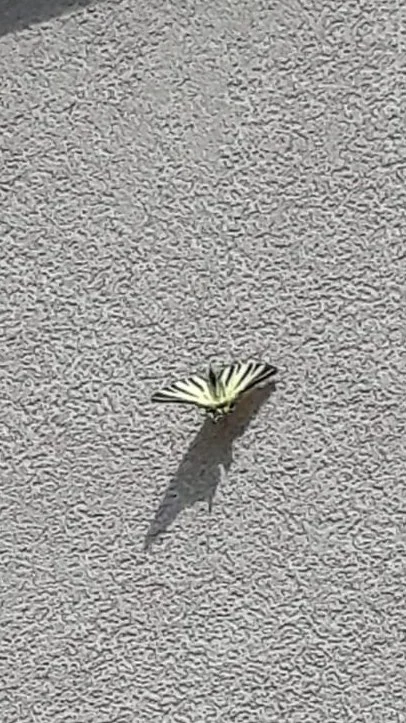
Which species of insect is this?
Iphiclides podalirius
